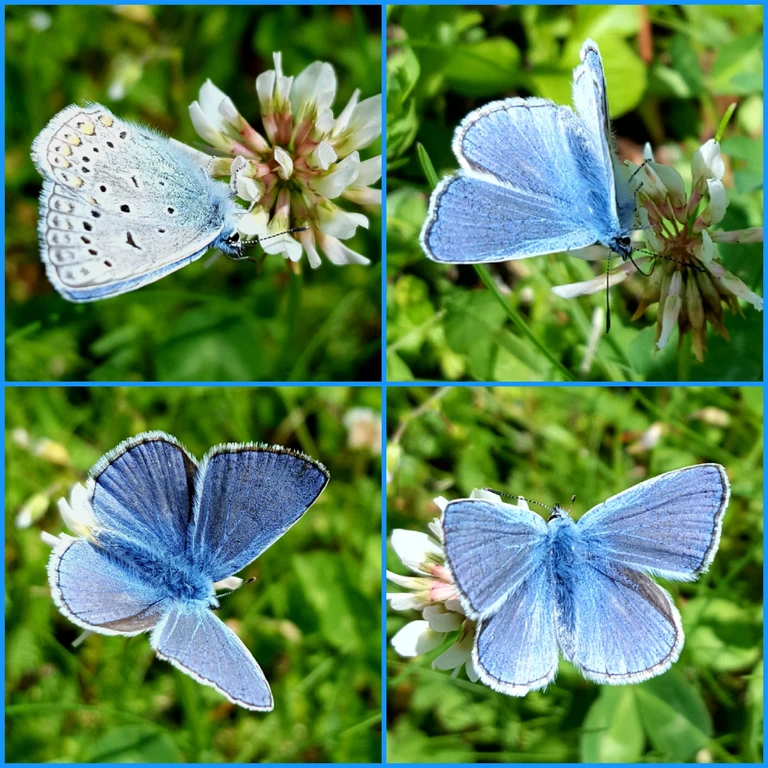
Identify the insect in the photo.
Polyommatus icarus
